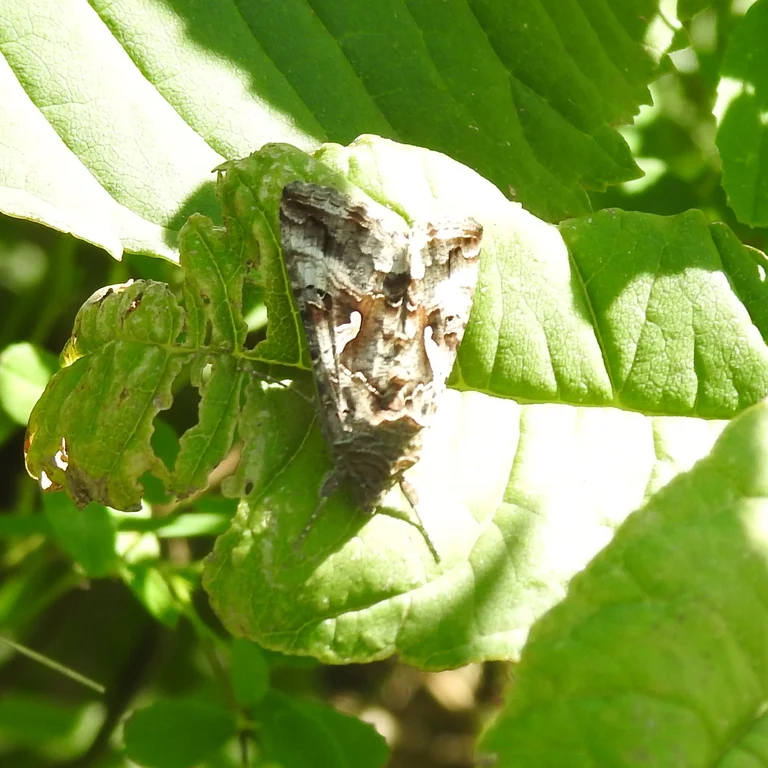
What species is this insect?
Autographa gamma
